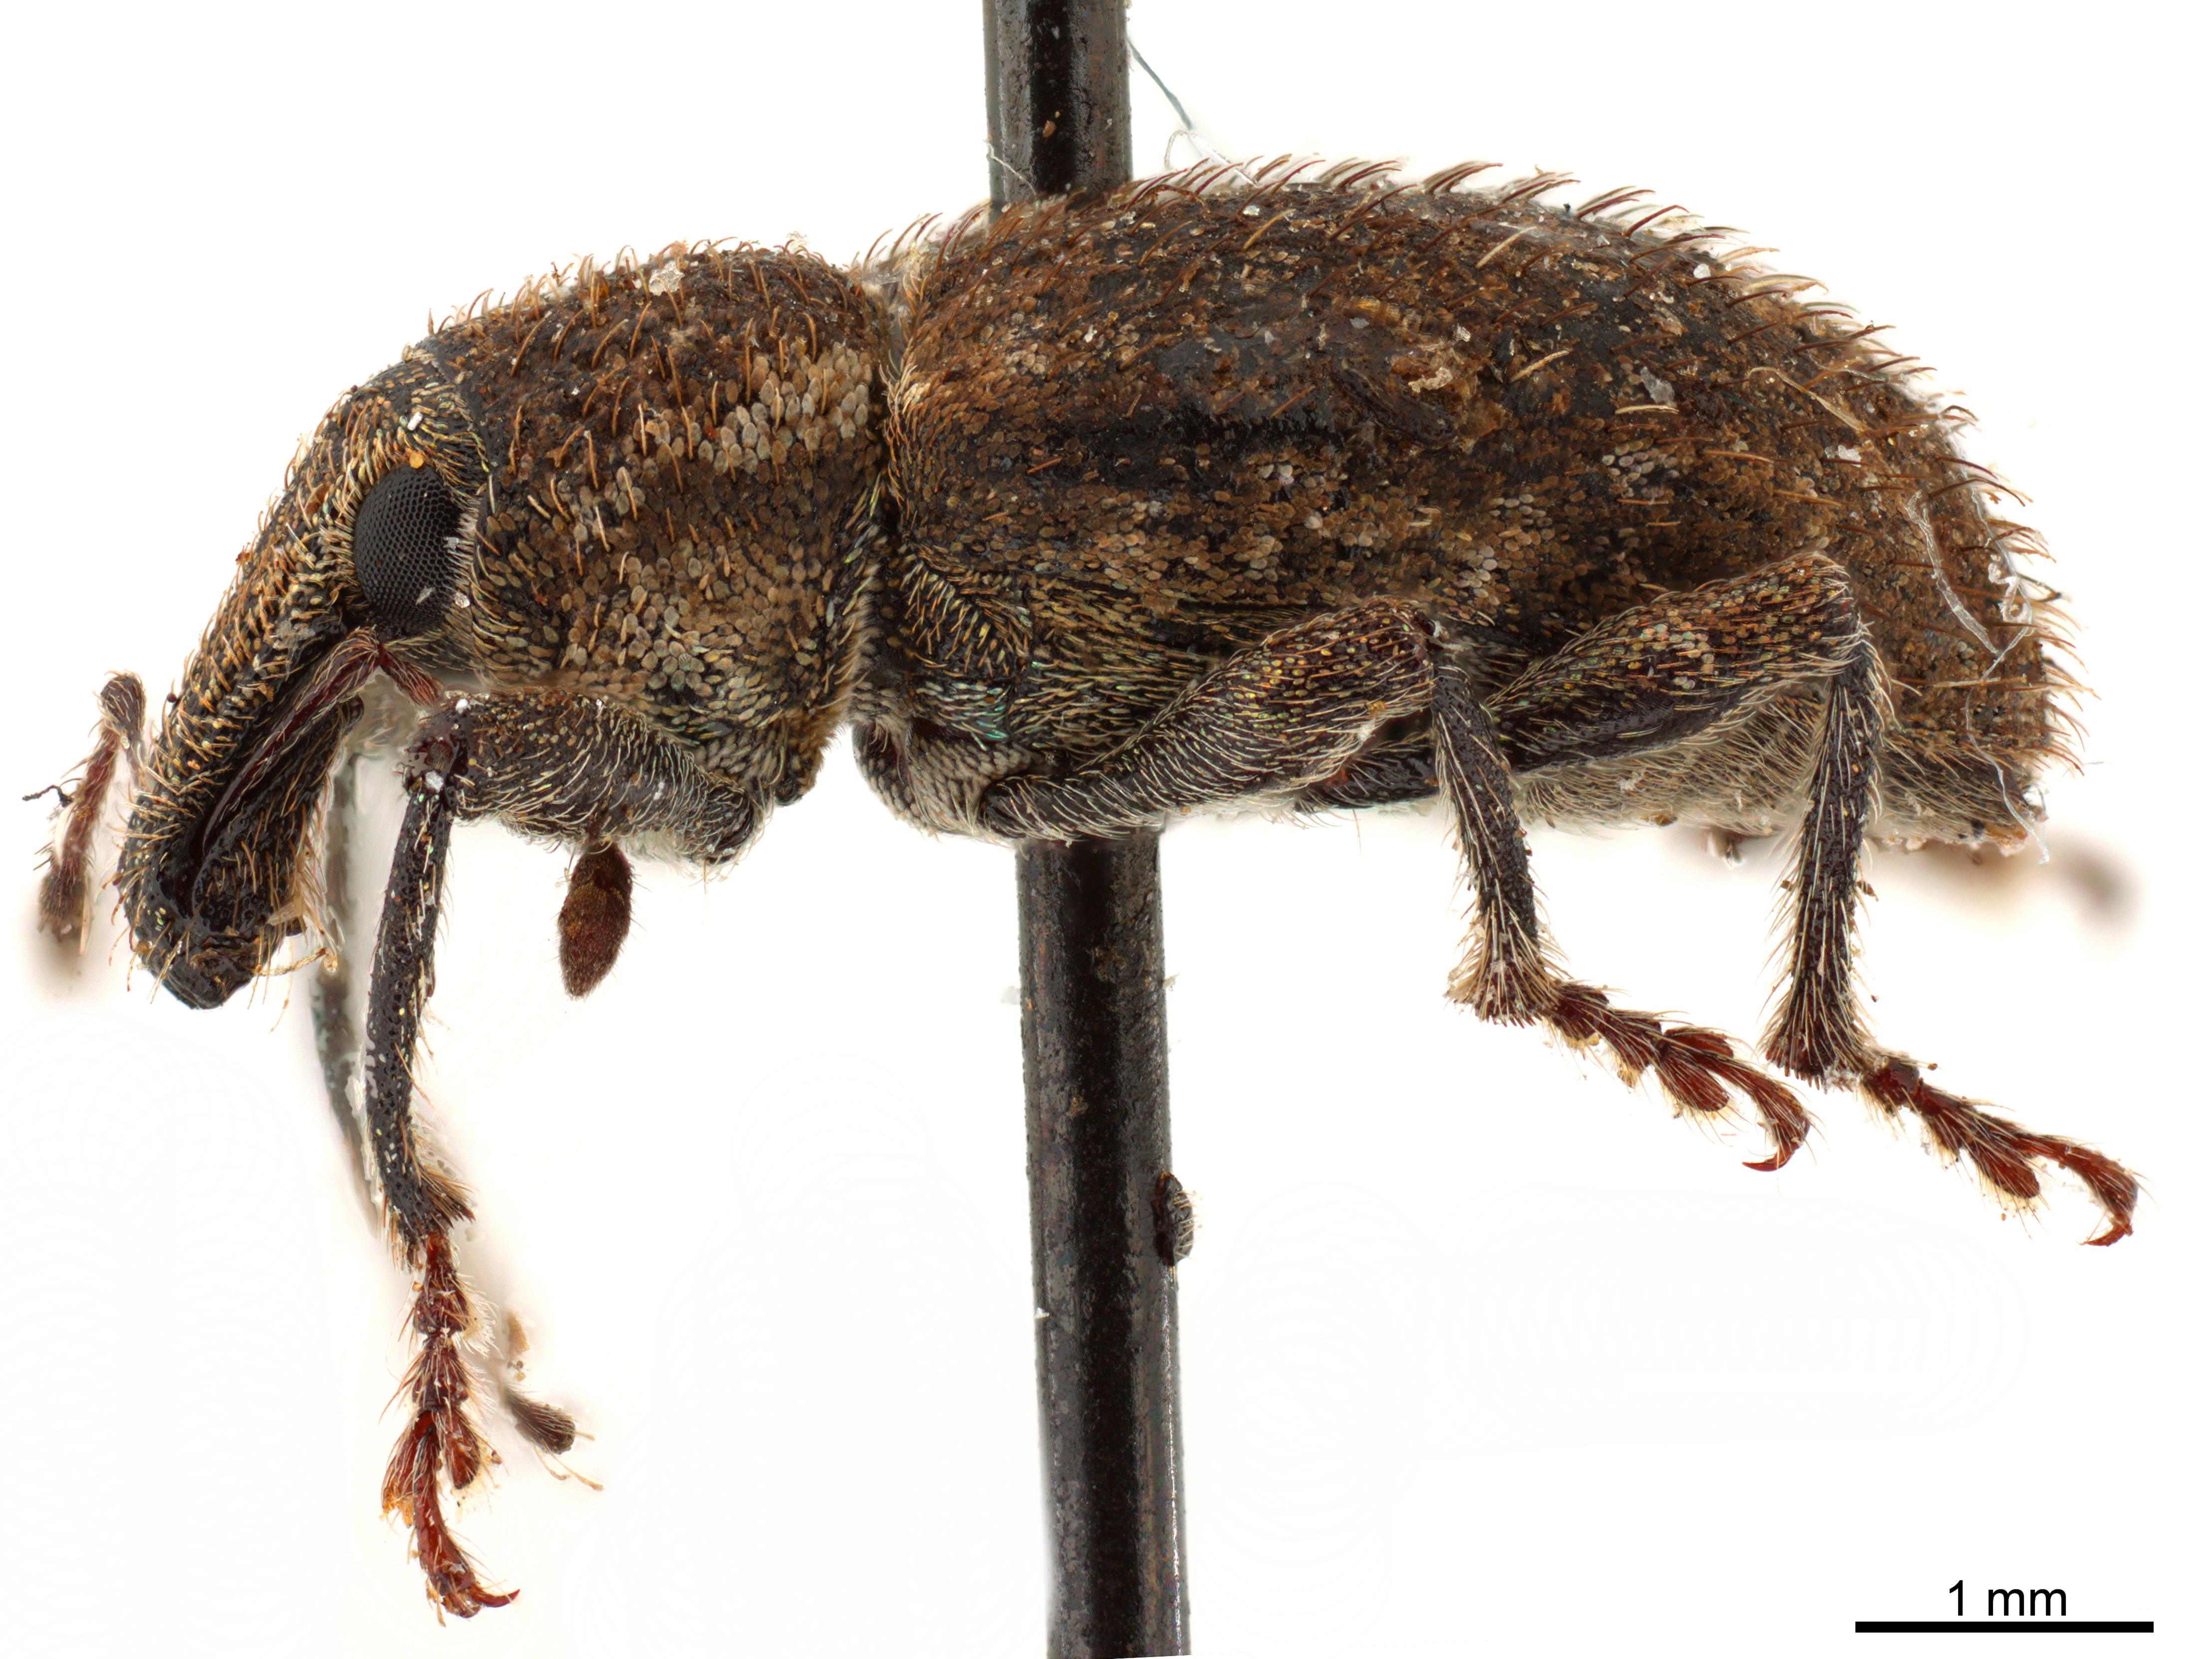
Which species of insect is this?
Graptus nictitans (also Alophus nictitans)
